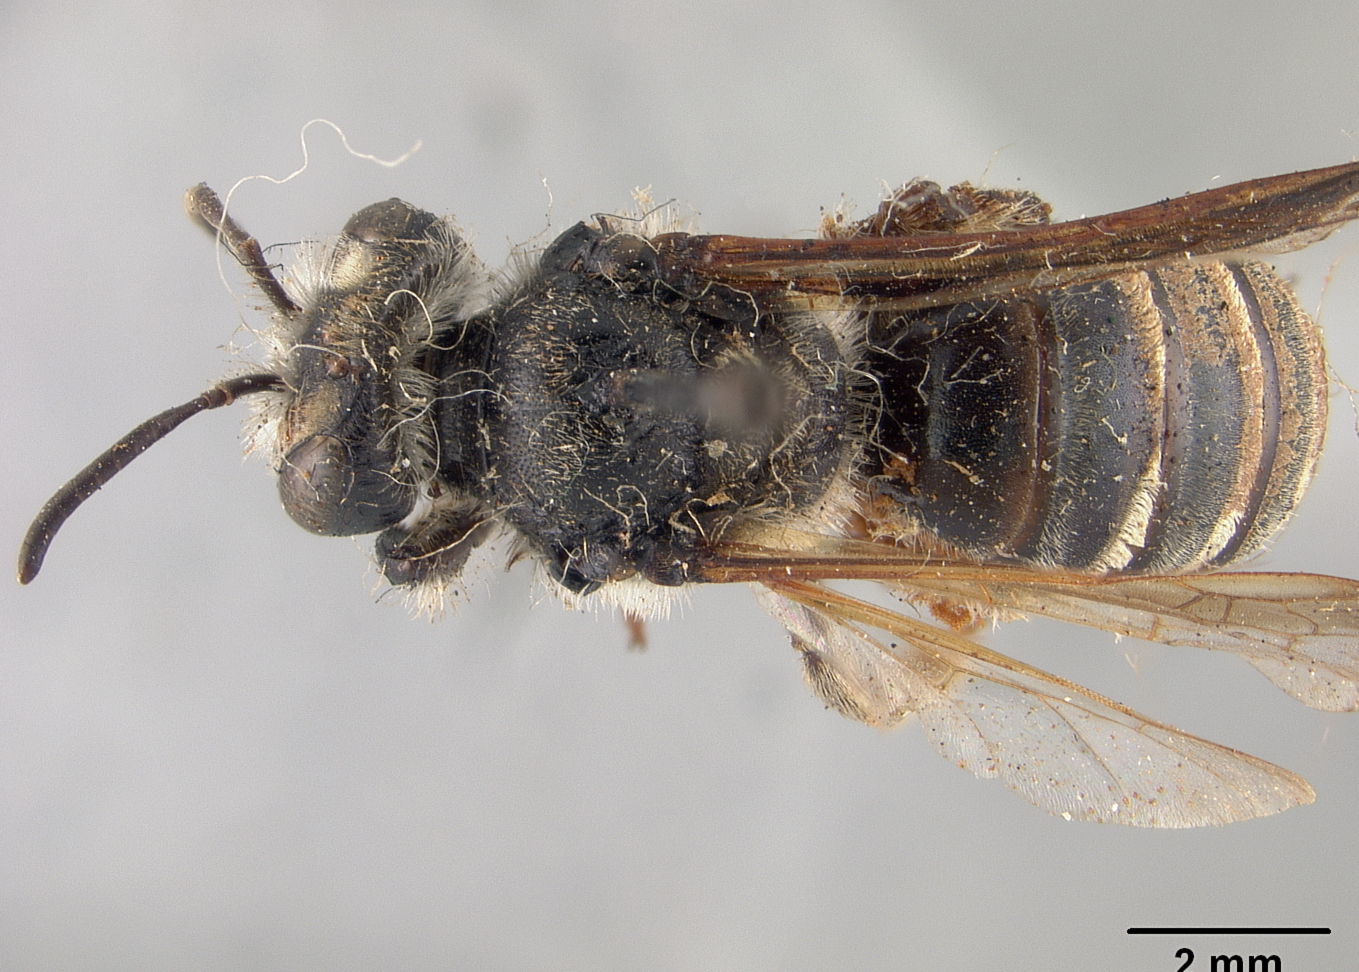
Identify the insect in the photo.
Andrena arizonensis
